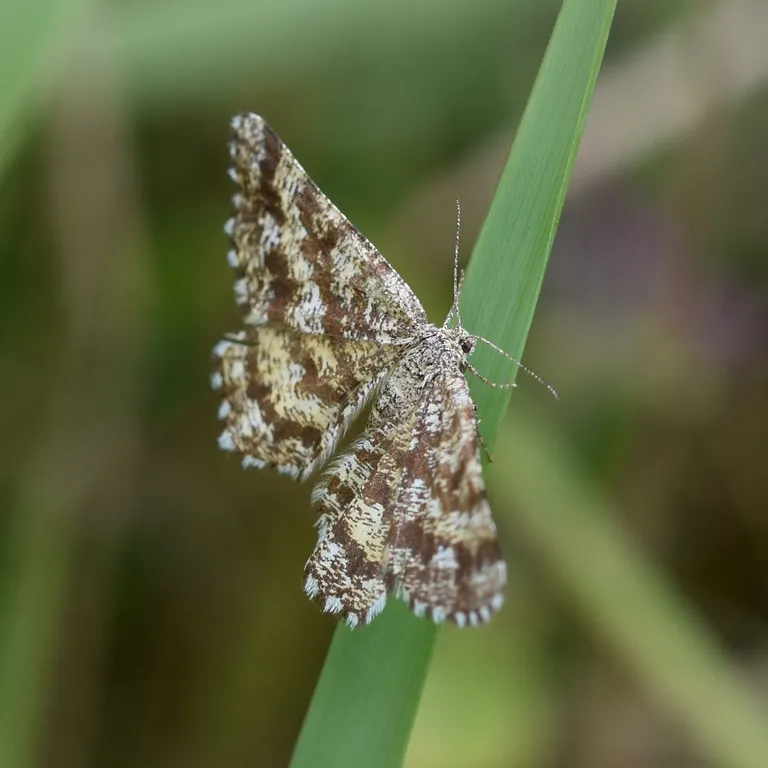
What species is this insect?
Ematurga atomaria
